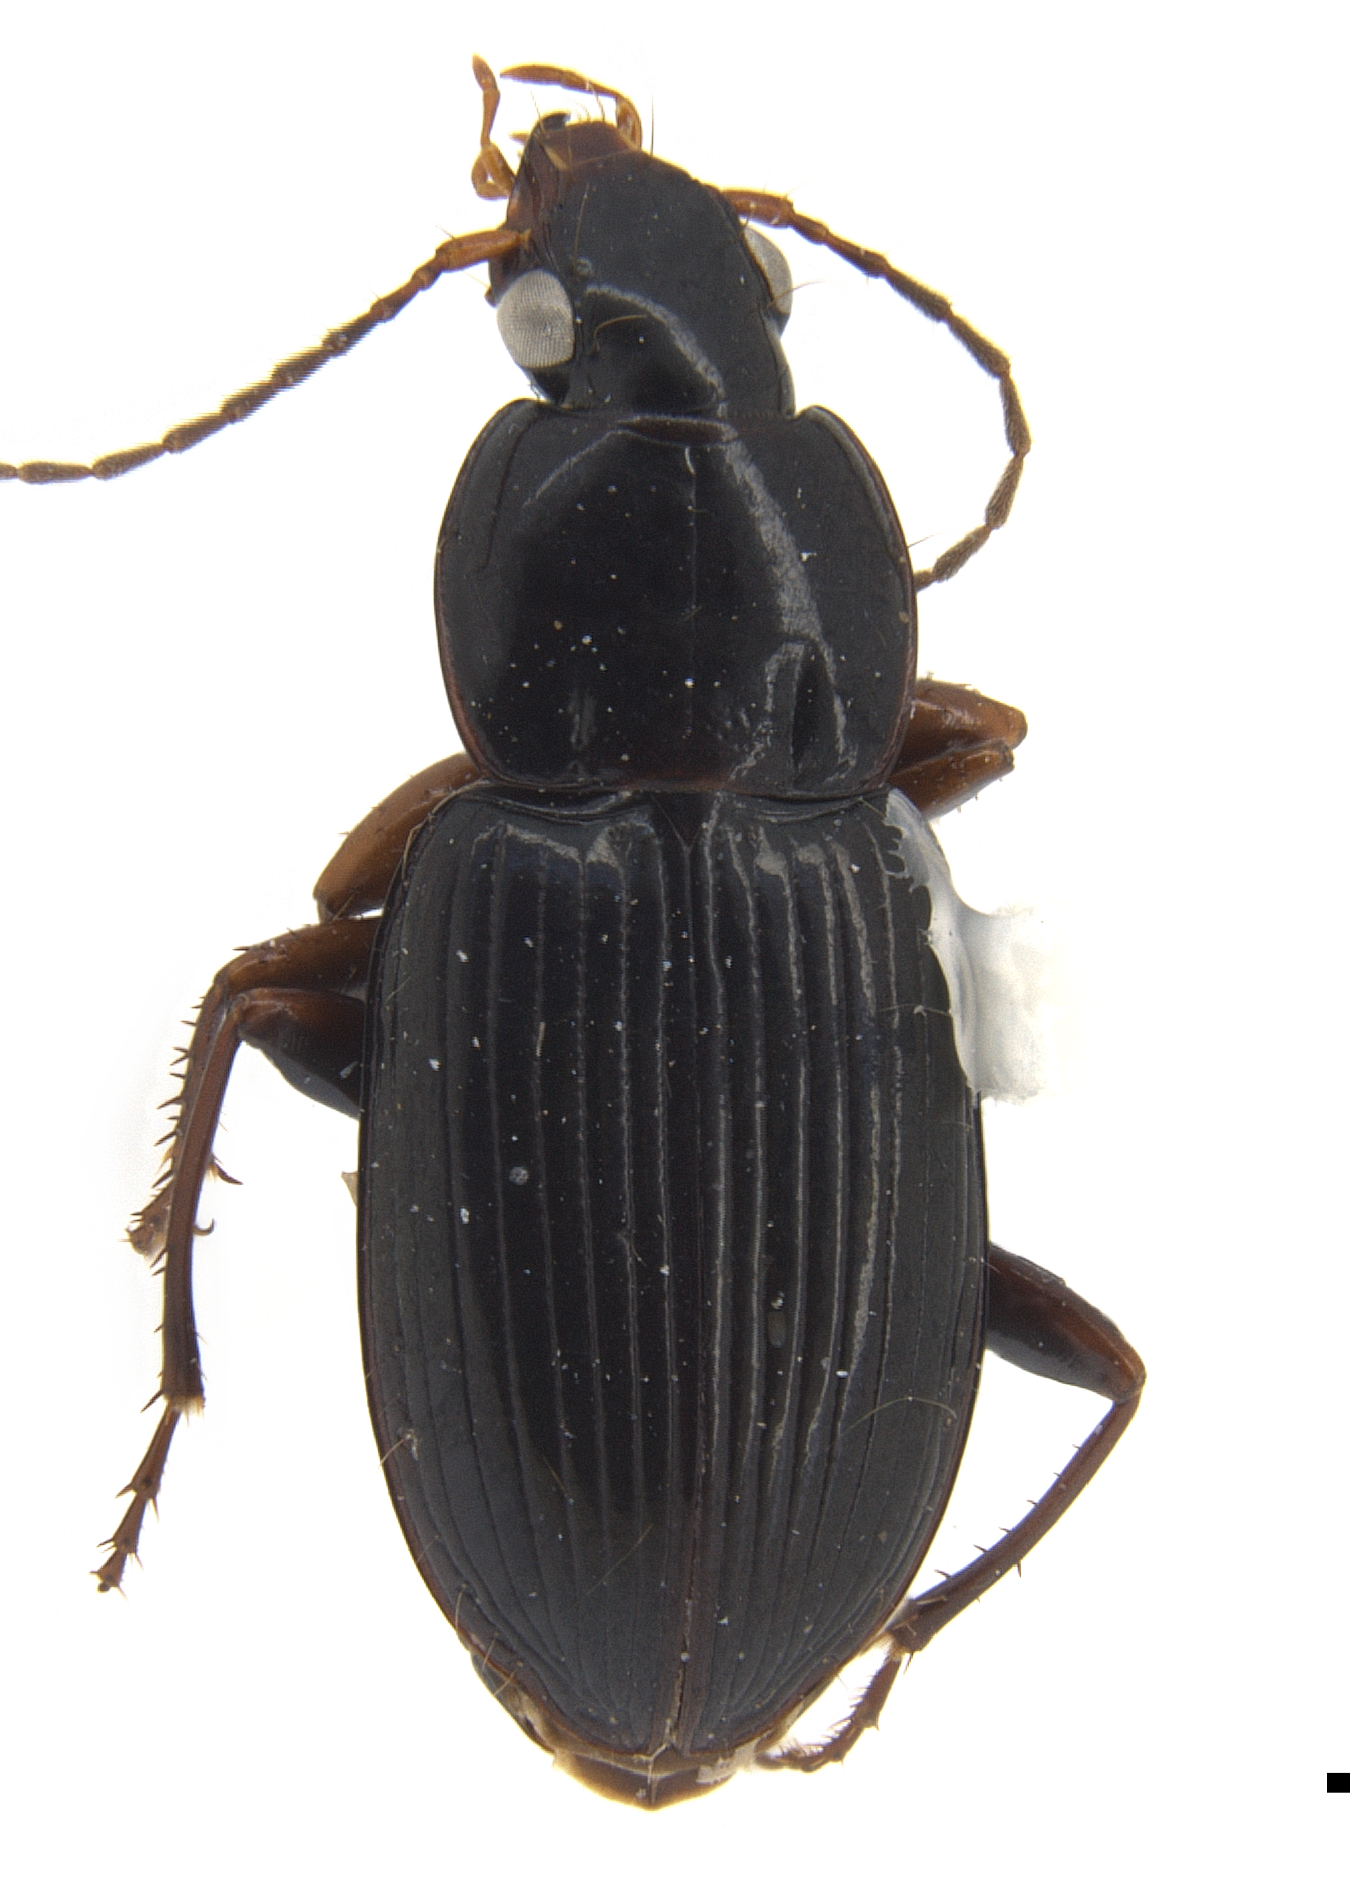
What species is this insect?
Loxandrus velocipes
